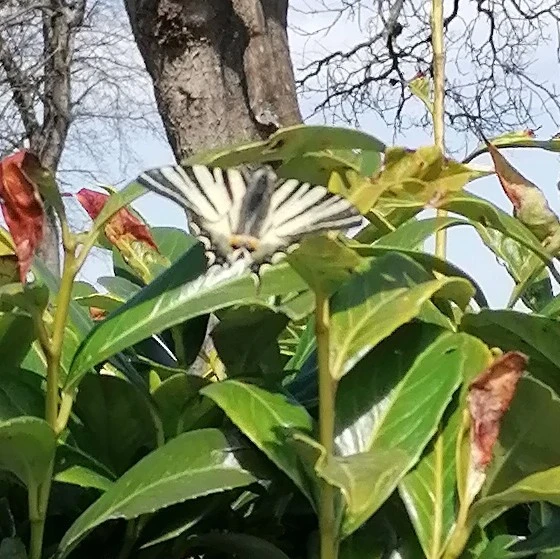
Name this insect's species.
Iphiclides podalirius
